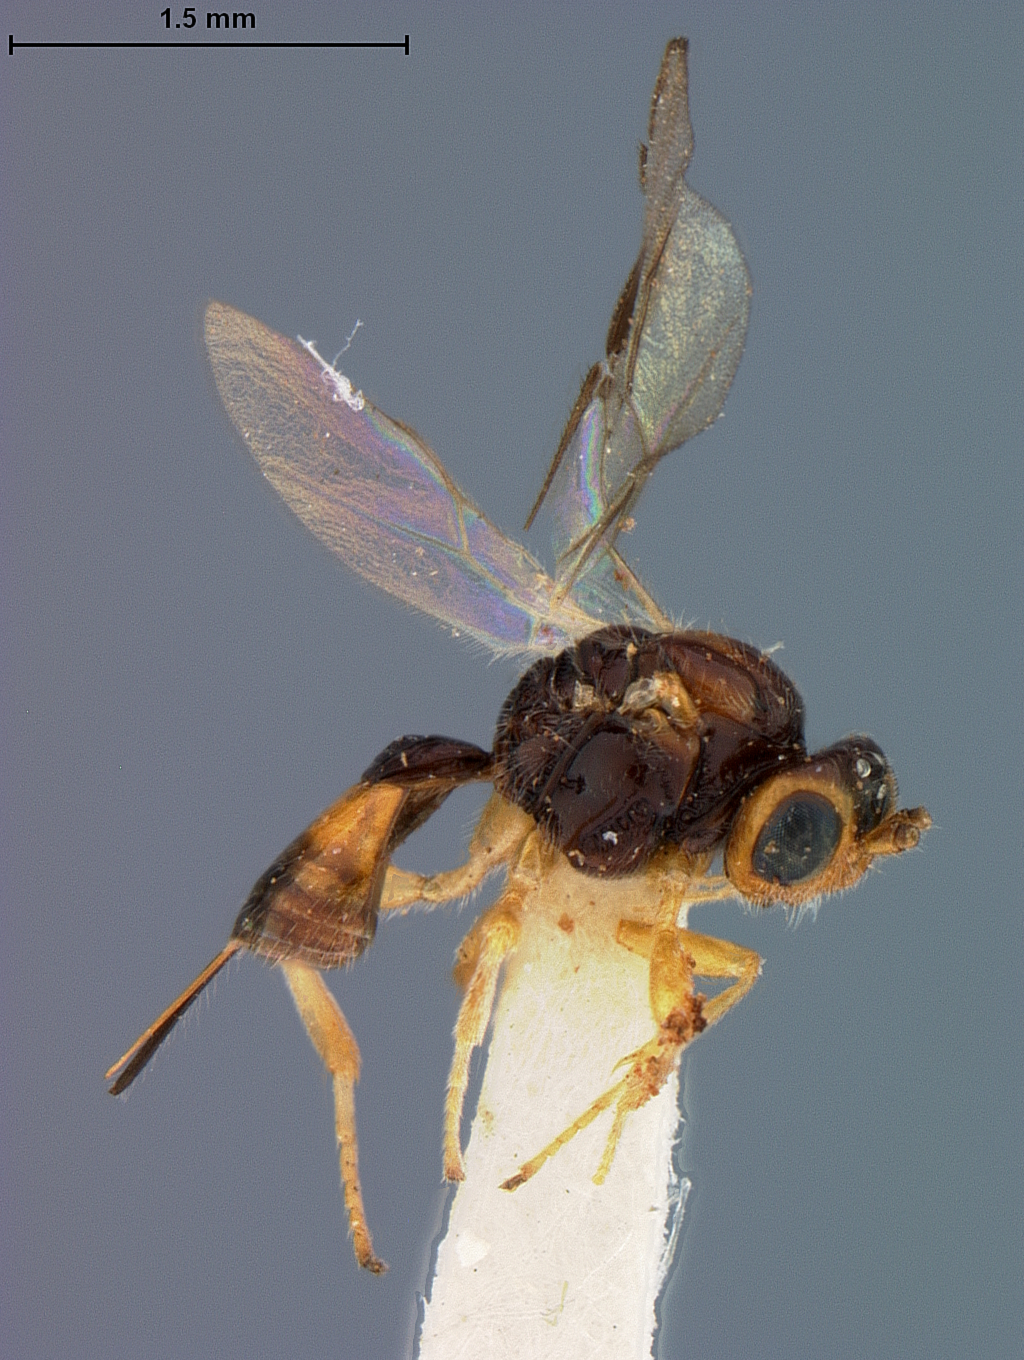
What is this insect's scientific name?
Opius tabellariae
